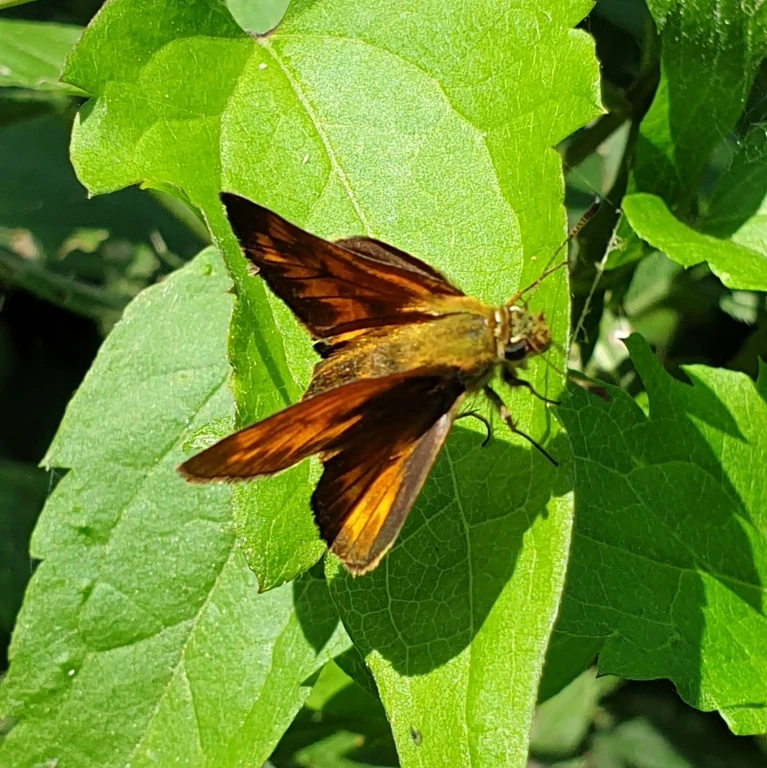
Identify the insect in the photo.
Ochlodes sylvanus (also Ochlodes venata)
